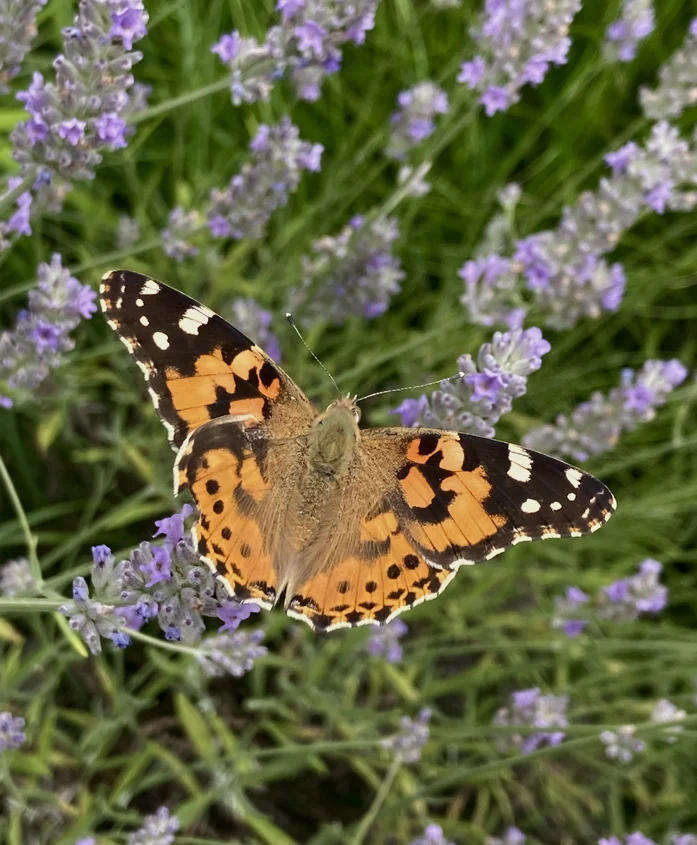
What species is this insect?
Vanessa cardui
